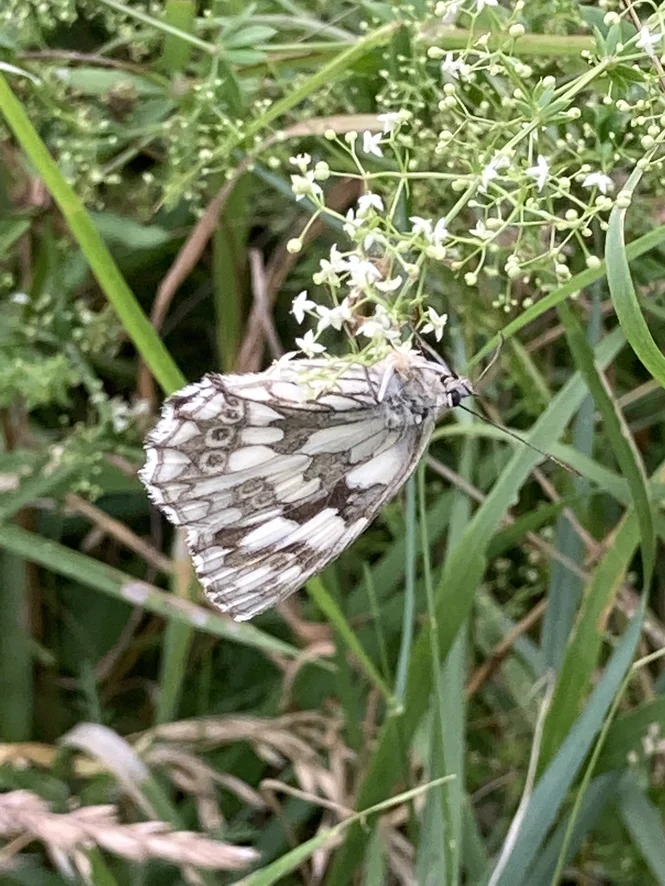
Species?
Melanargia galathea
